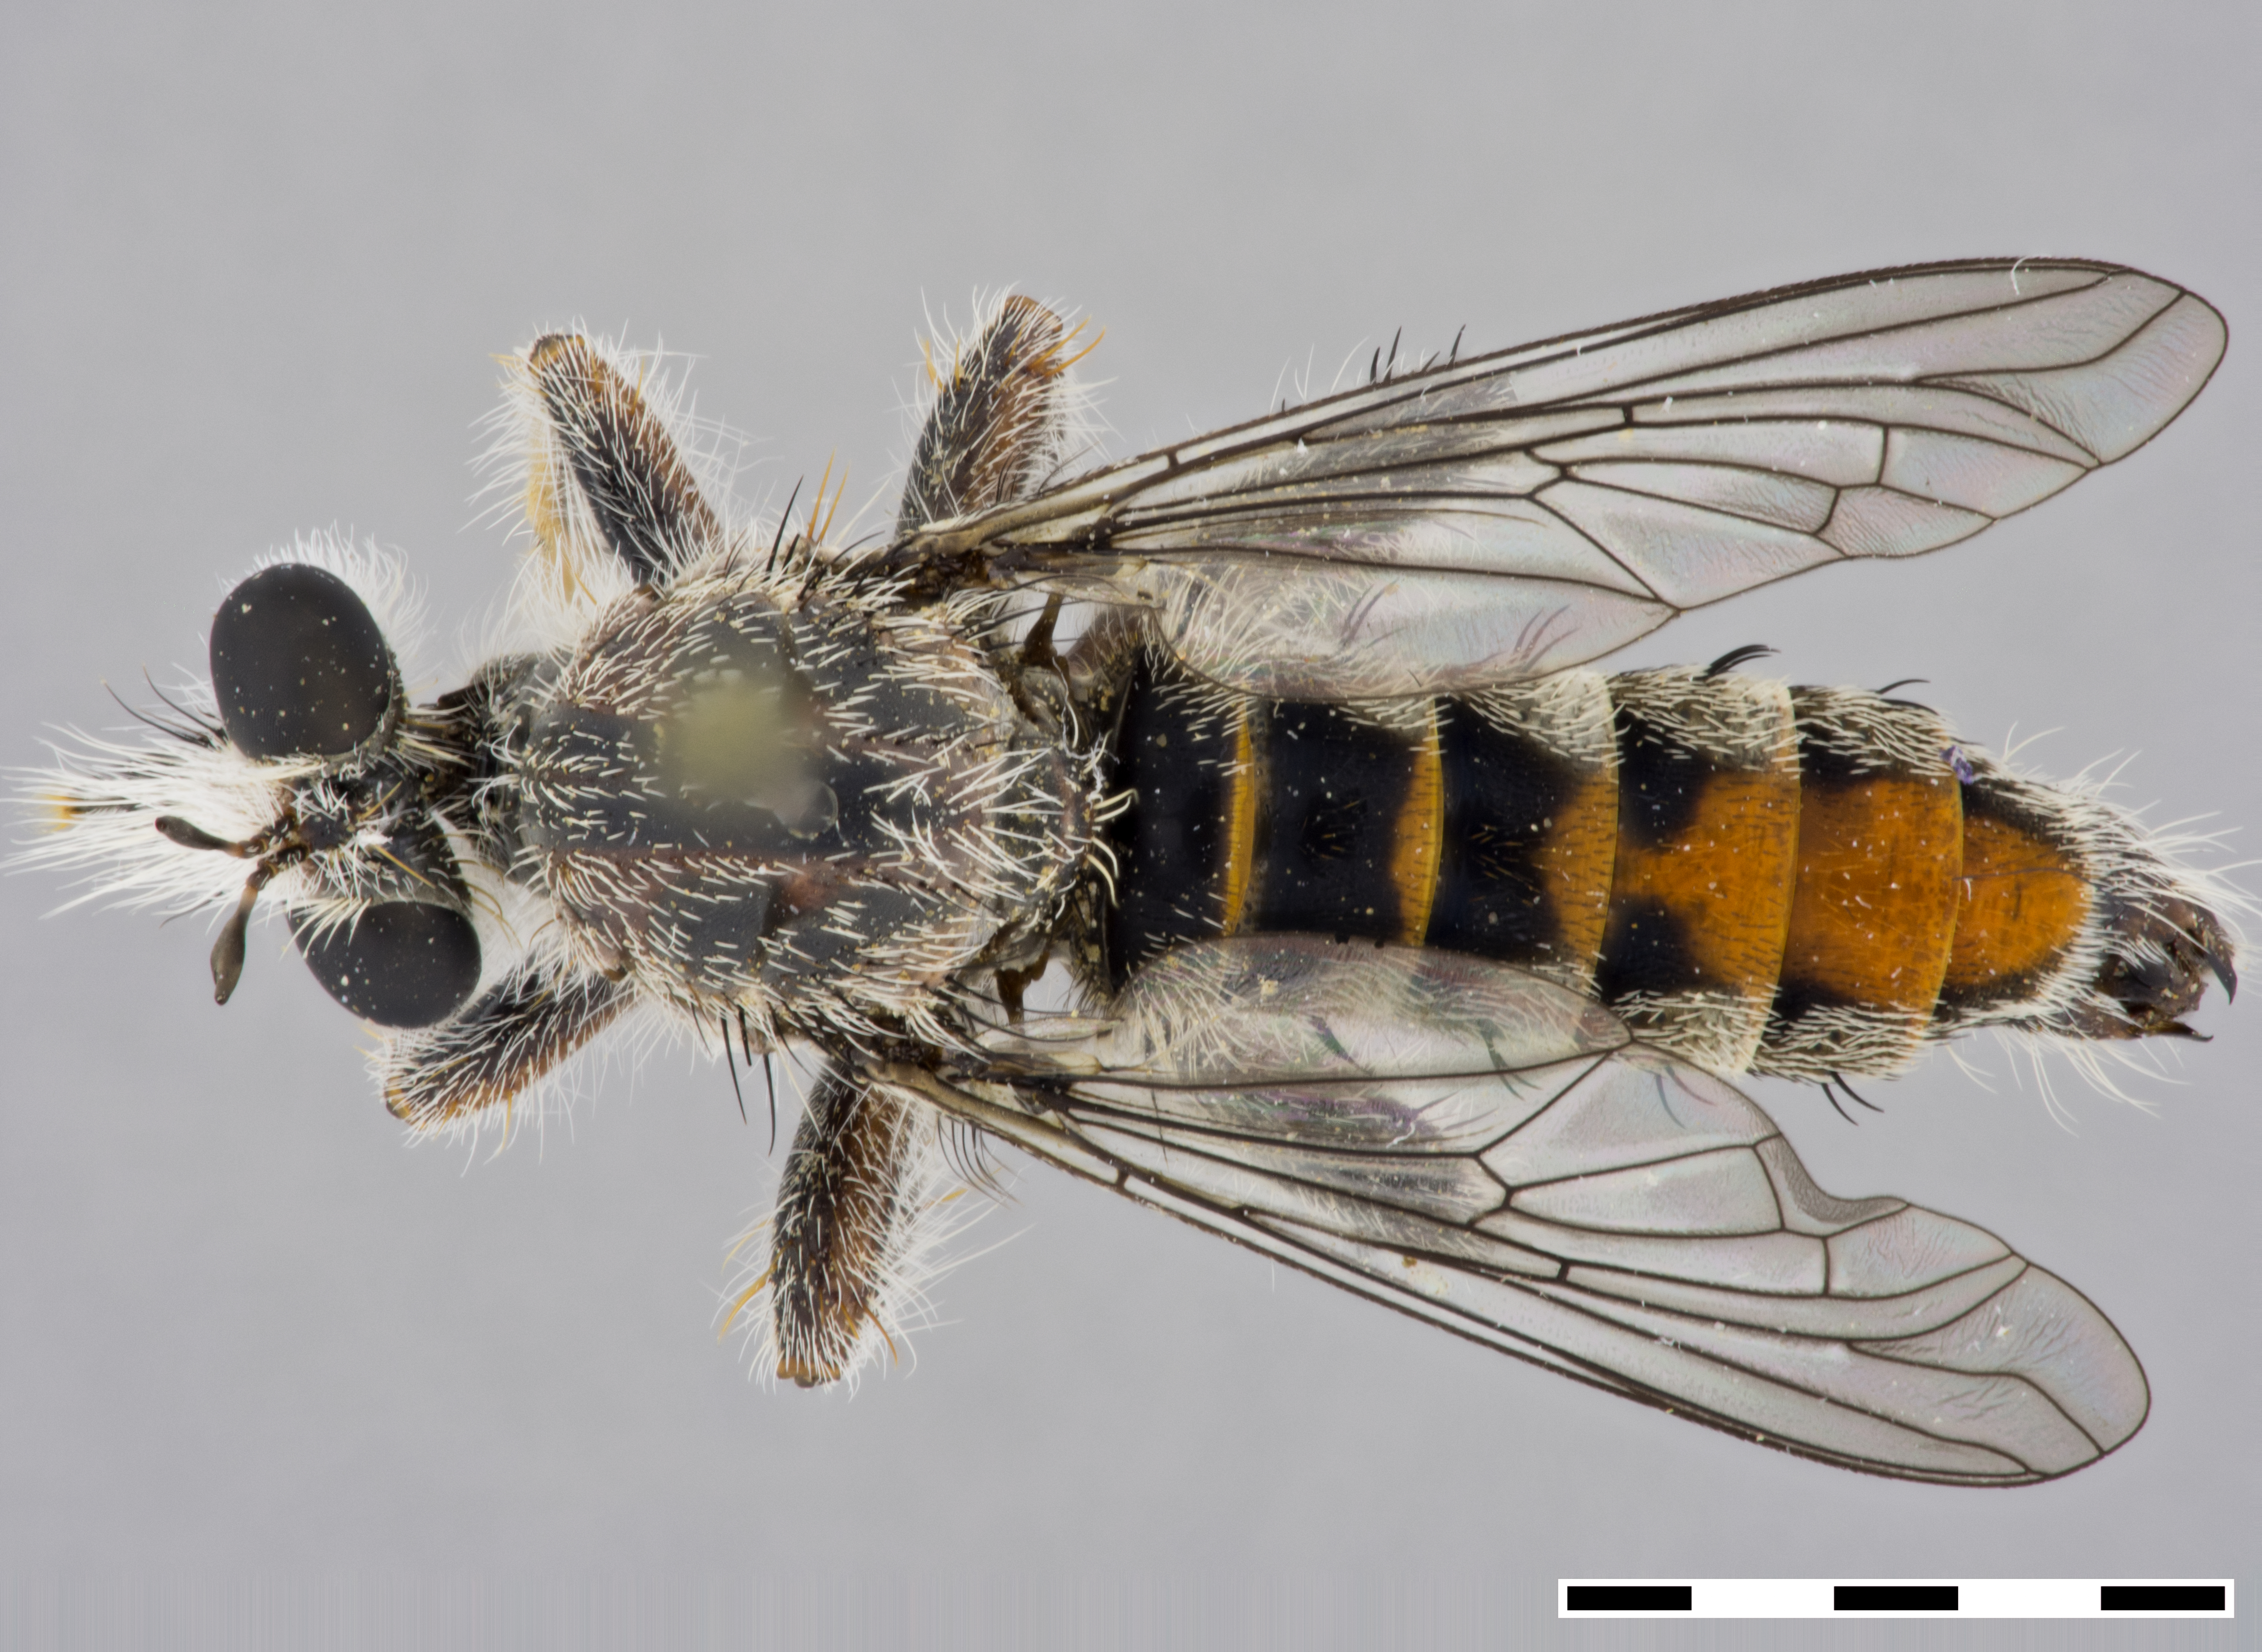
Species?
Stiphrolamyra diaxantha
